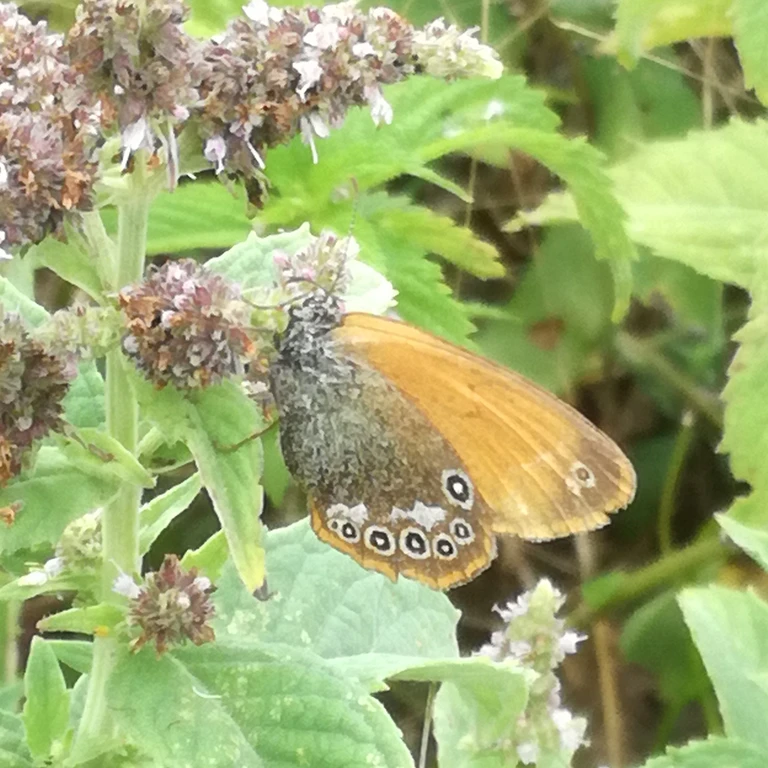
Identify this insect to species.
Coenonympha glycerion (also Coenonympha iphis)
